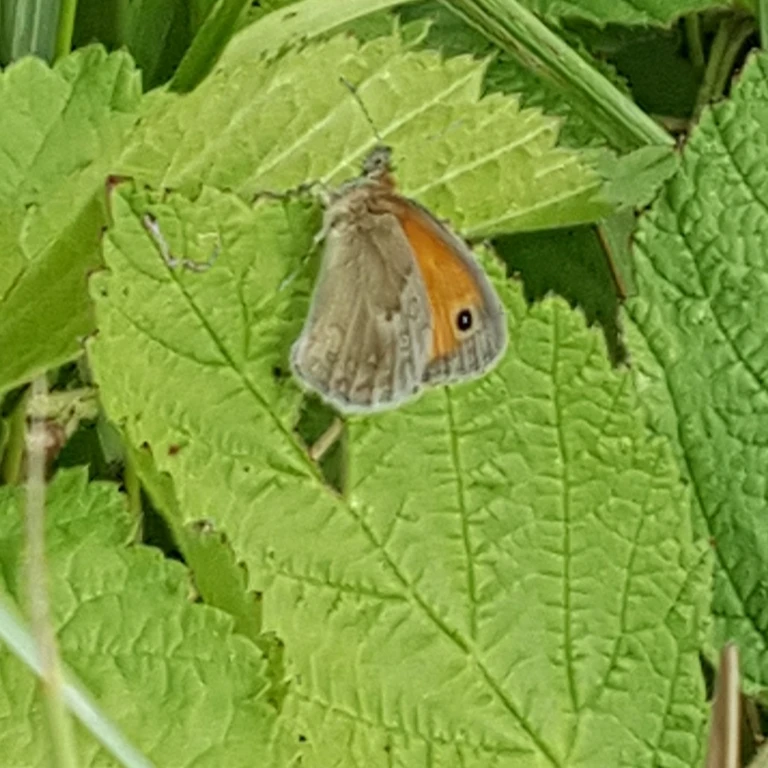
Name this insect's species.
Coenonympha pamphilus
